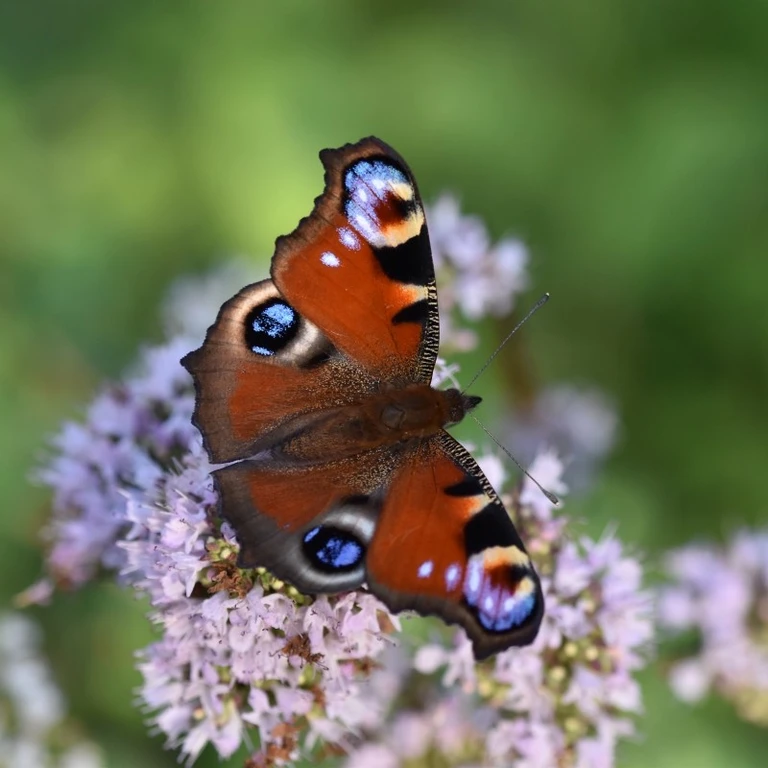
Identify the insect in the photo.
Aglais io
